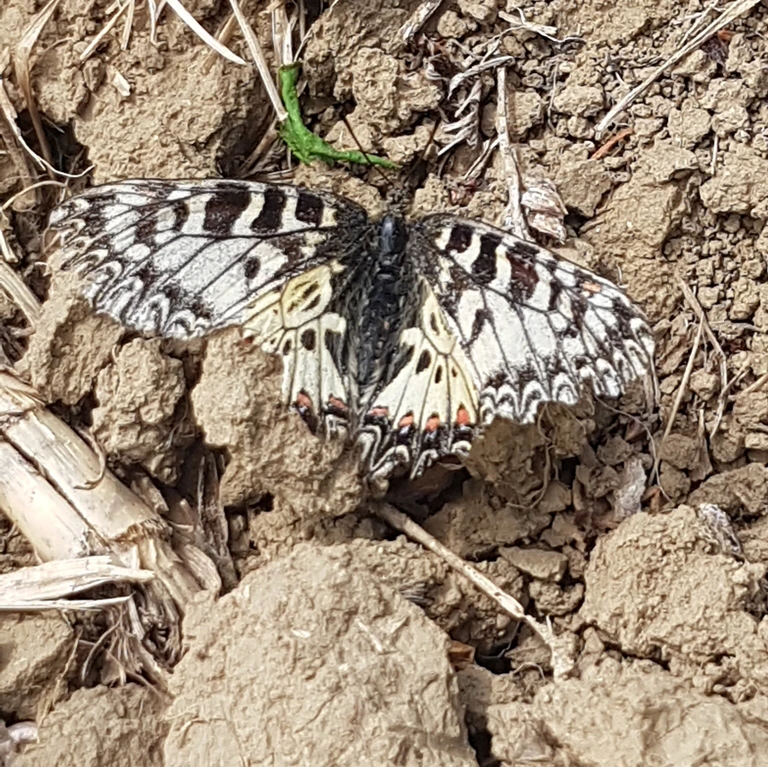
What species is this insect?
Zerynthia polyxena
